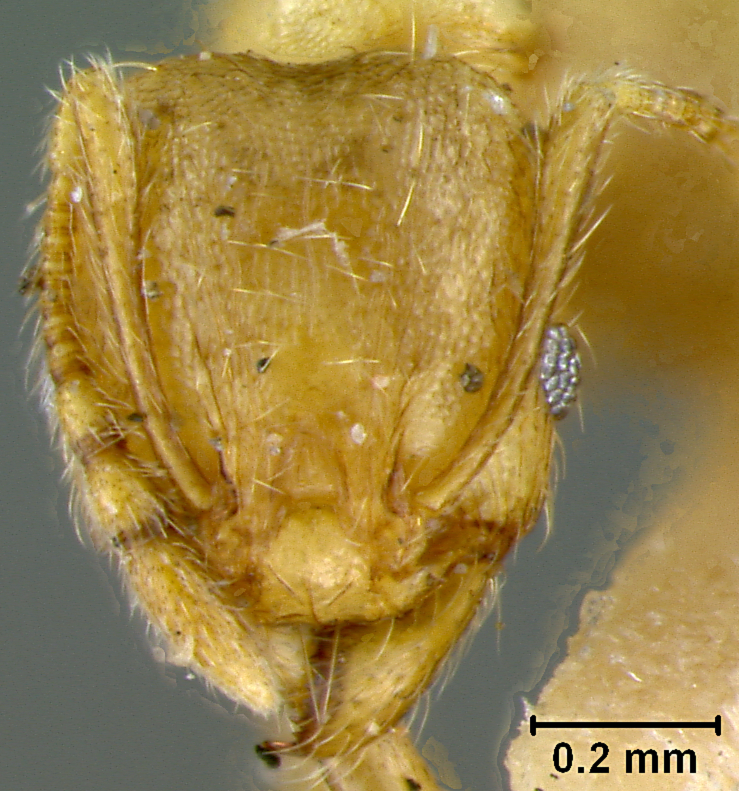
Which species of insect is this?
Pheidole chalca
